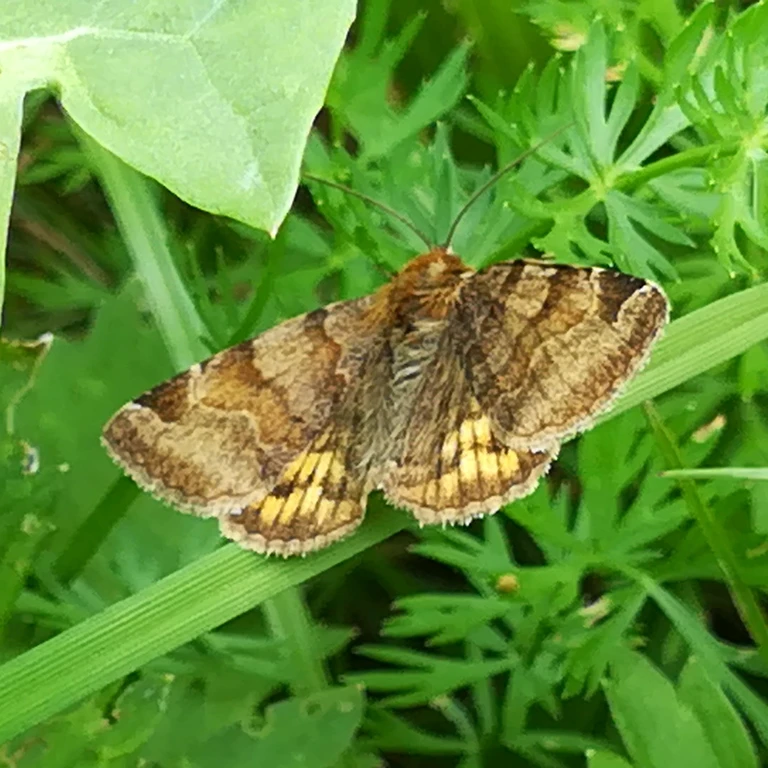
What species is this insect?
Euclidia glyphica
